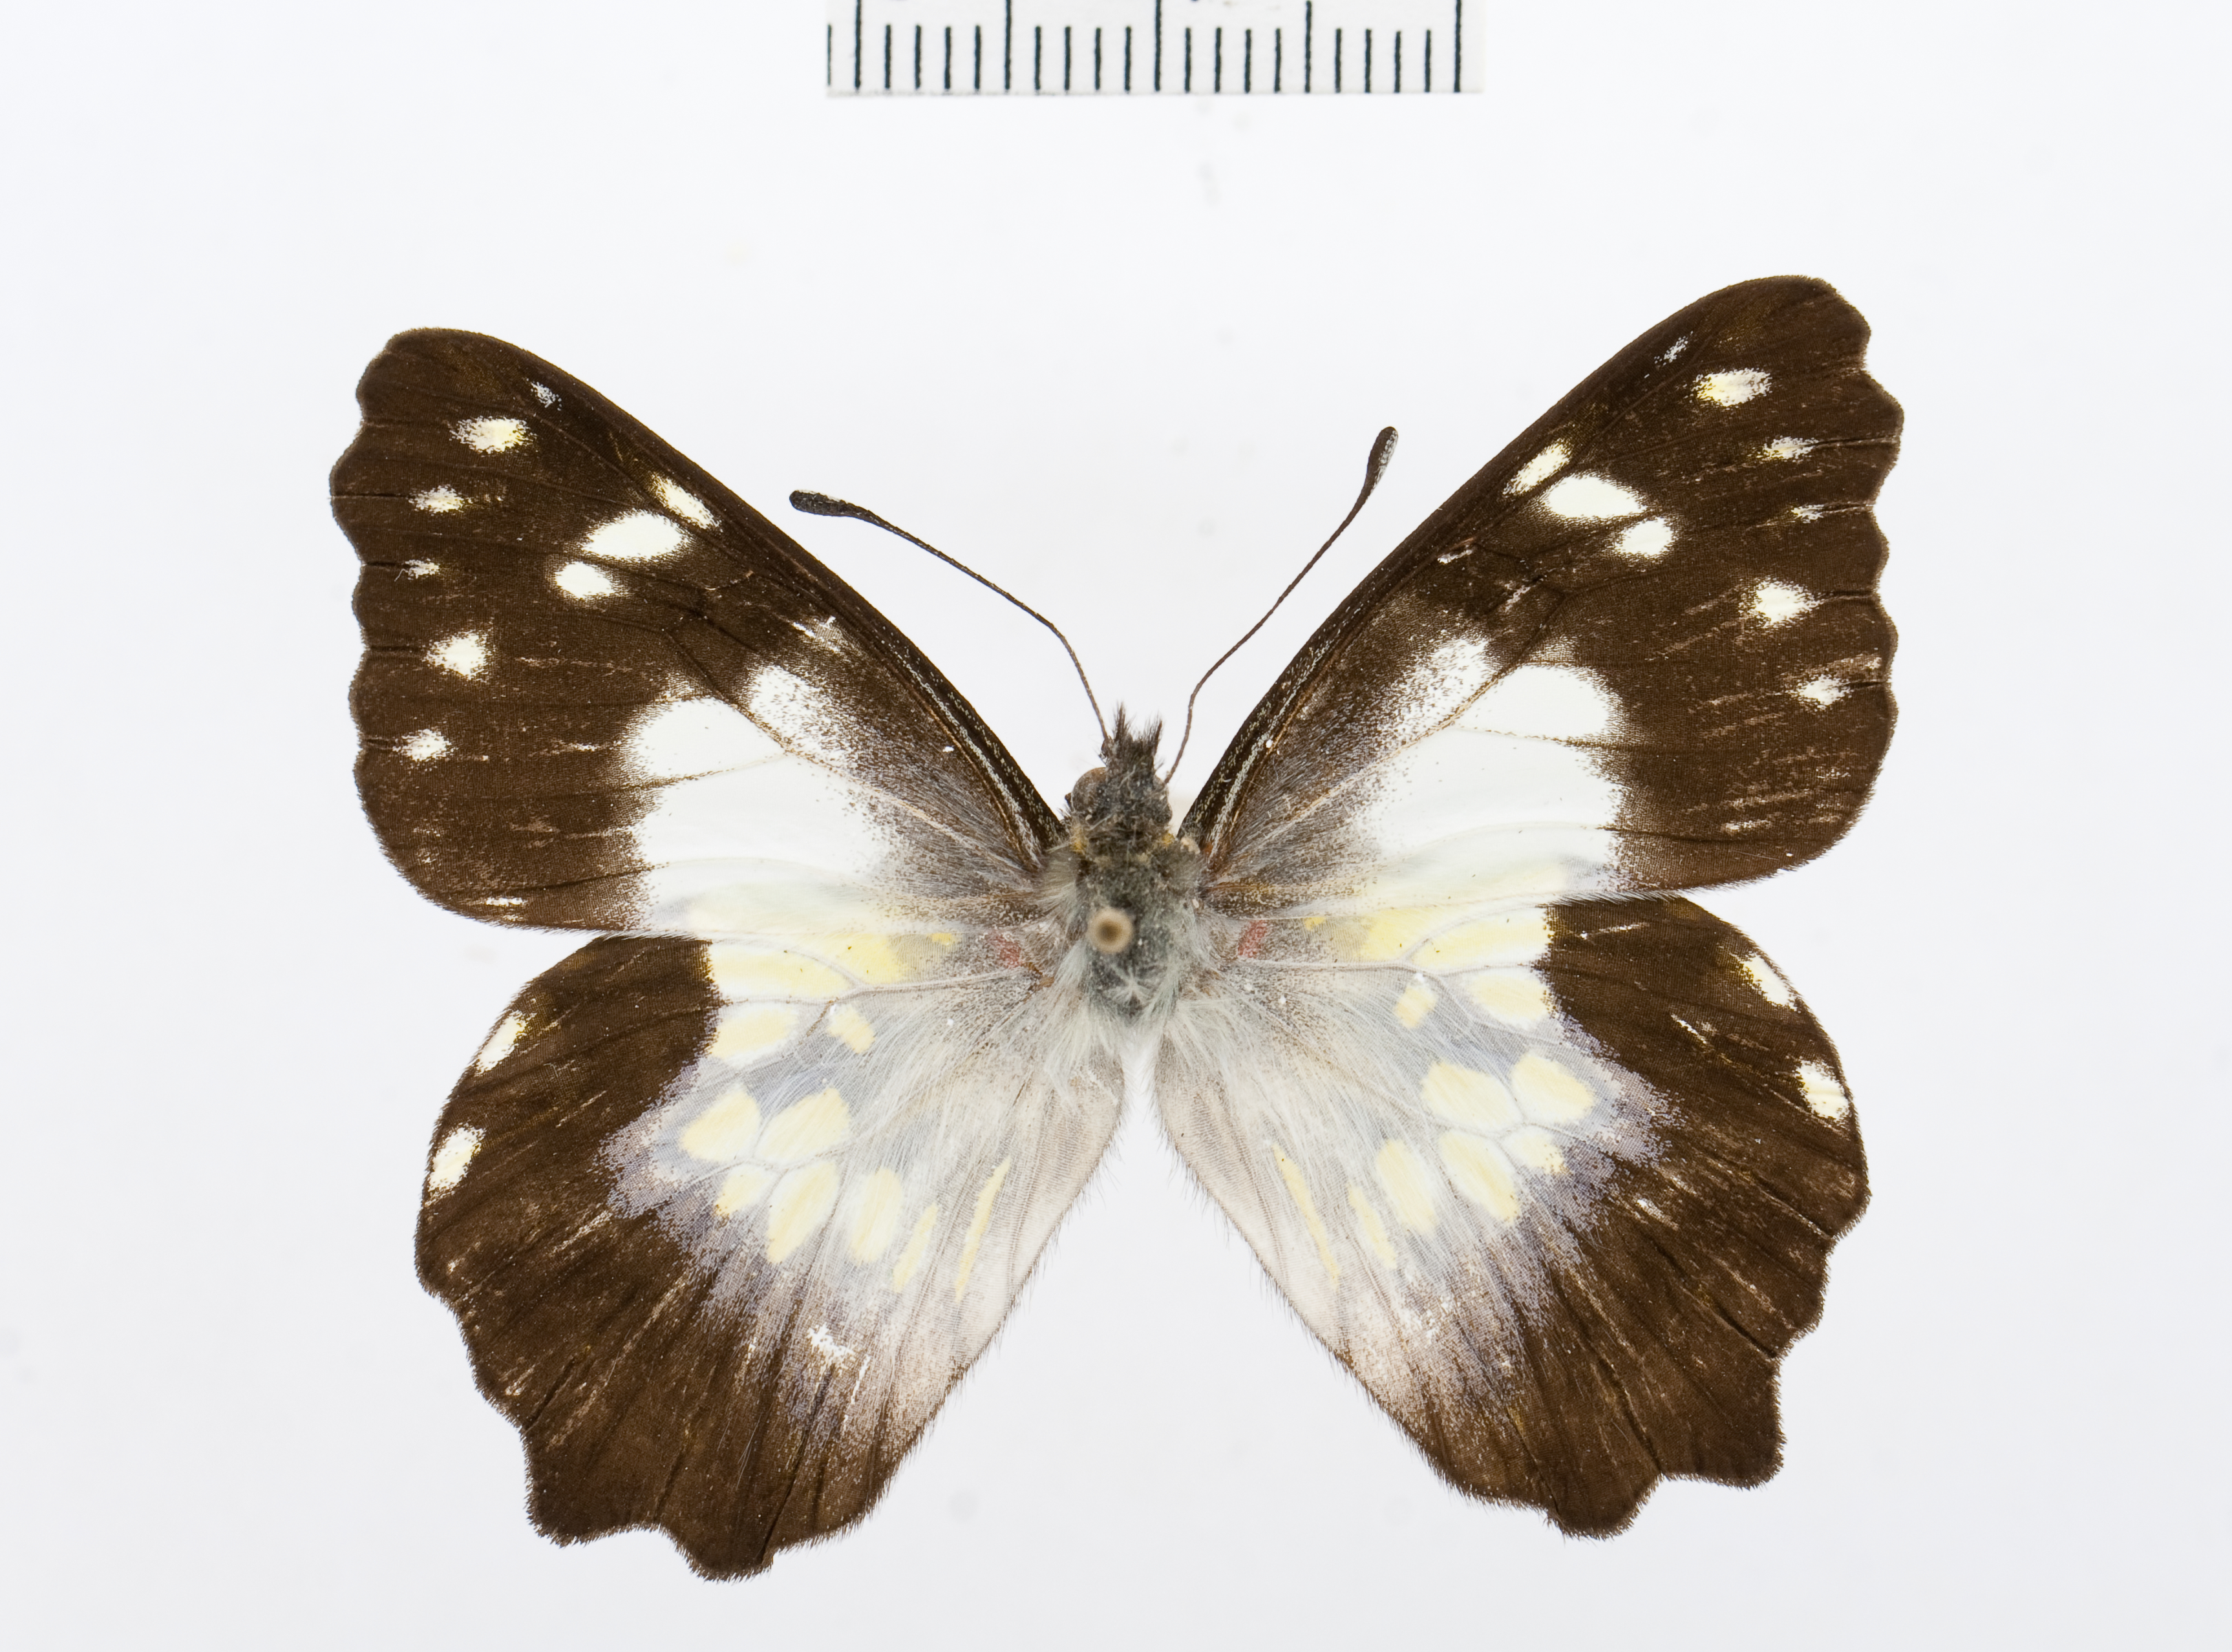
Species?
Leodonta ekatherinae
